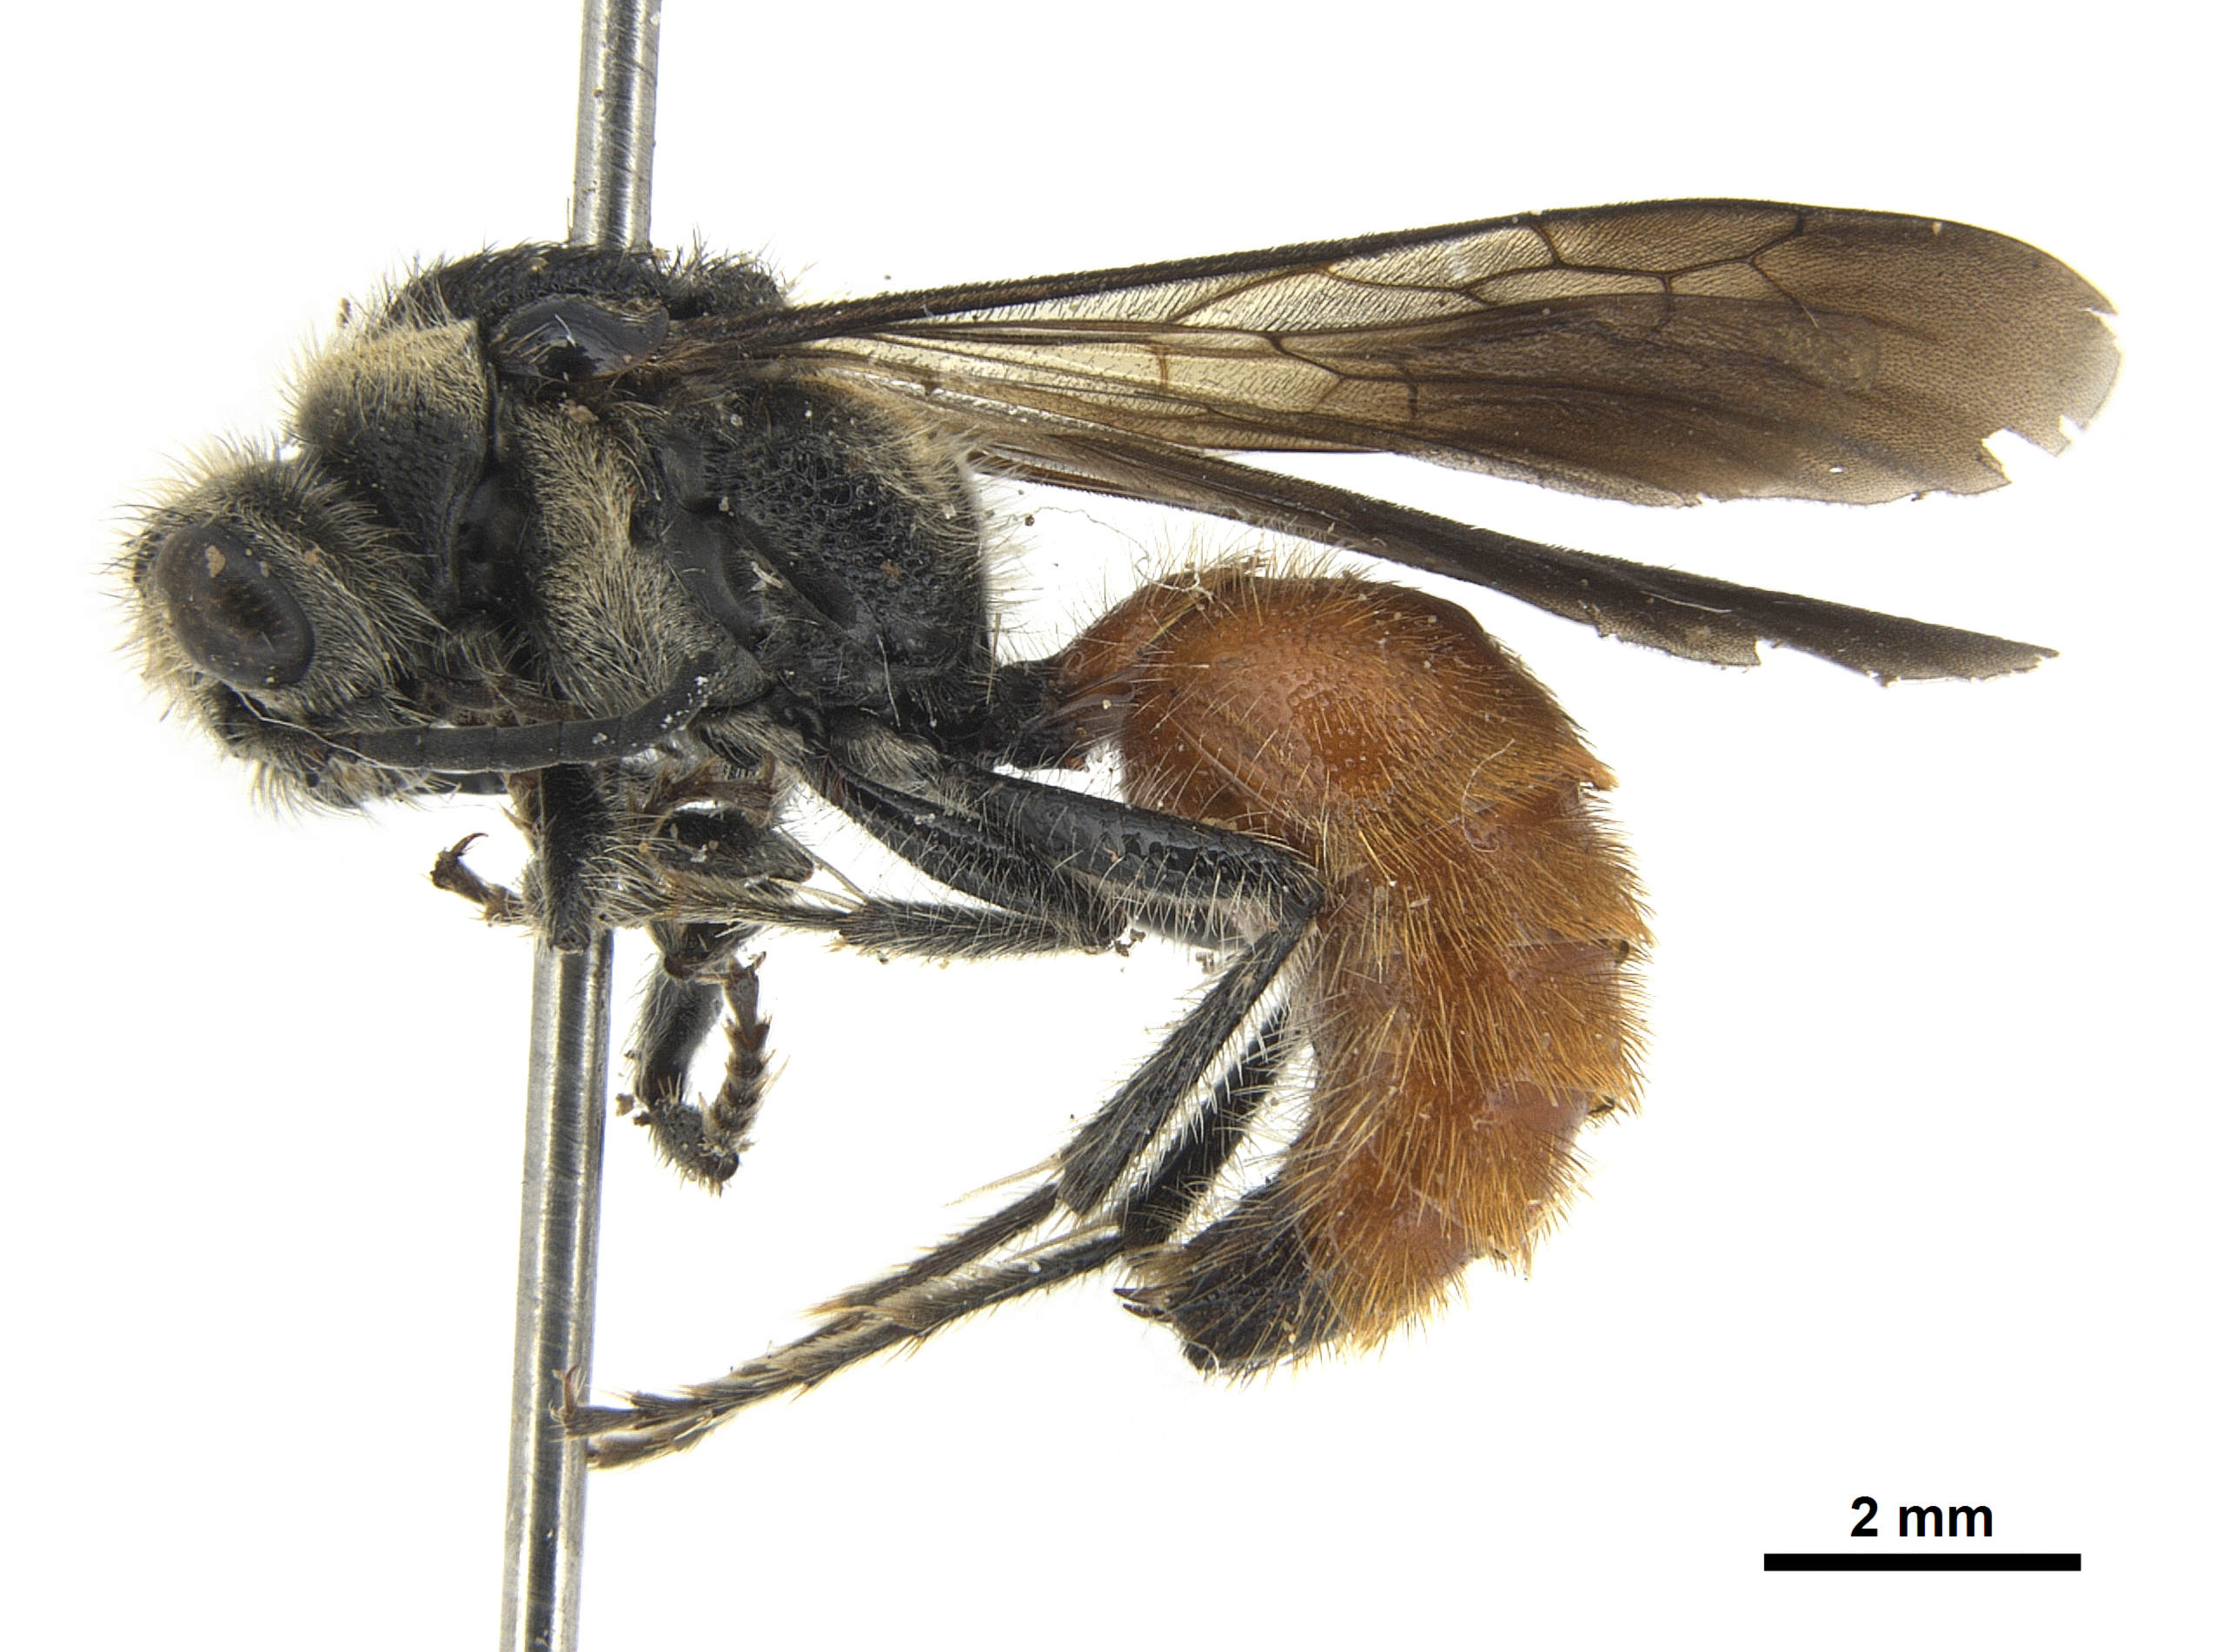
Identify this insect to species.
Timulla baucis
